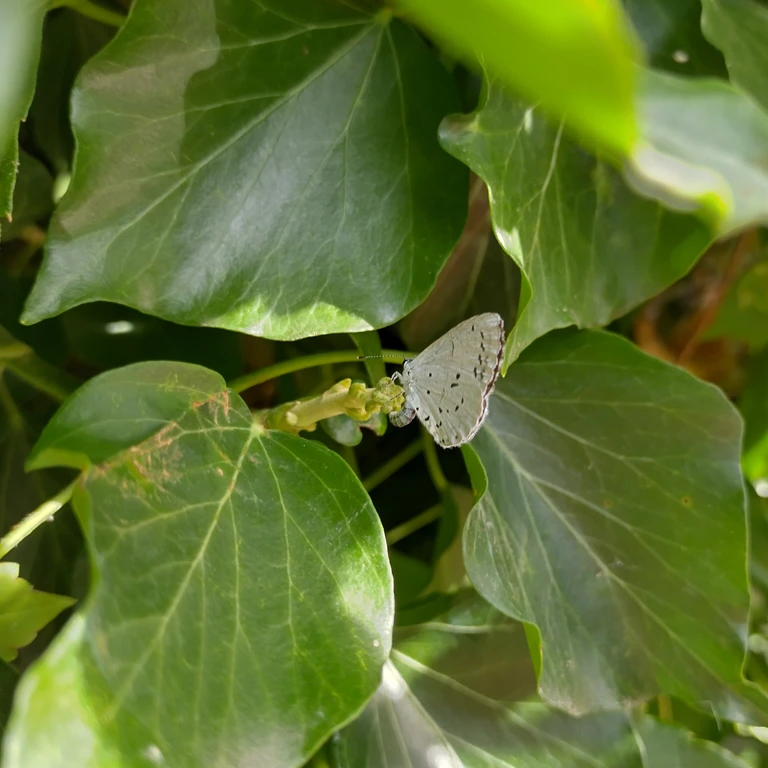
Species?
Celastrina argiolus
